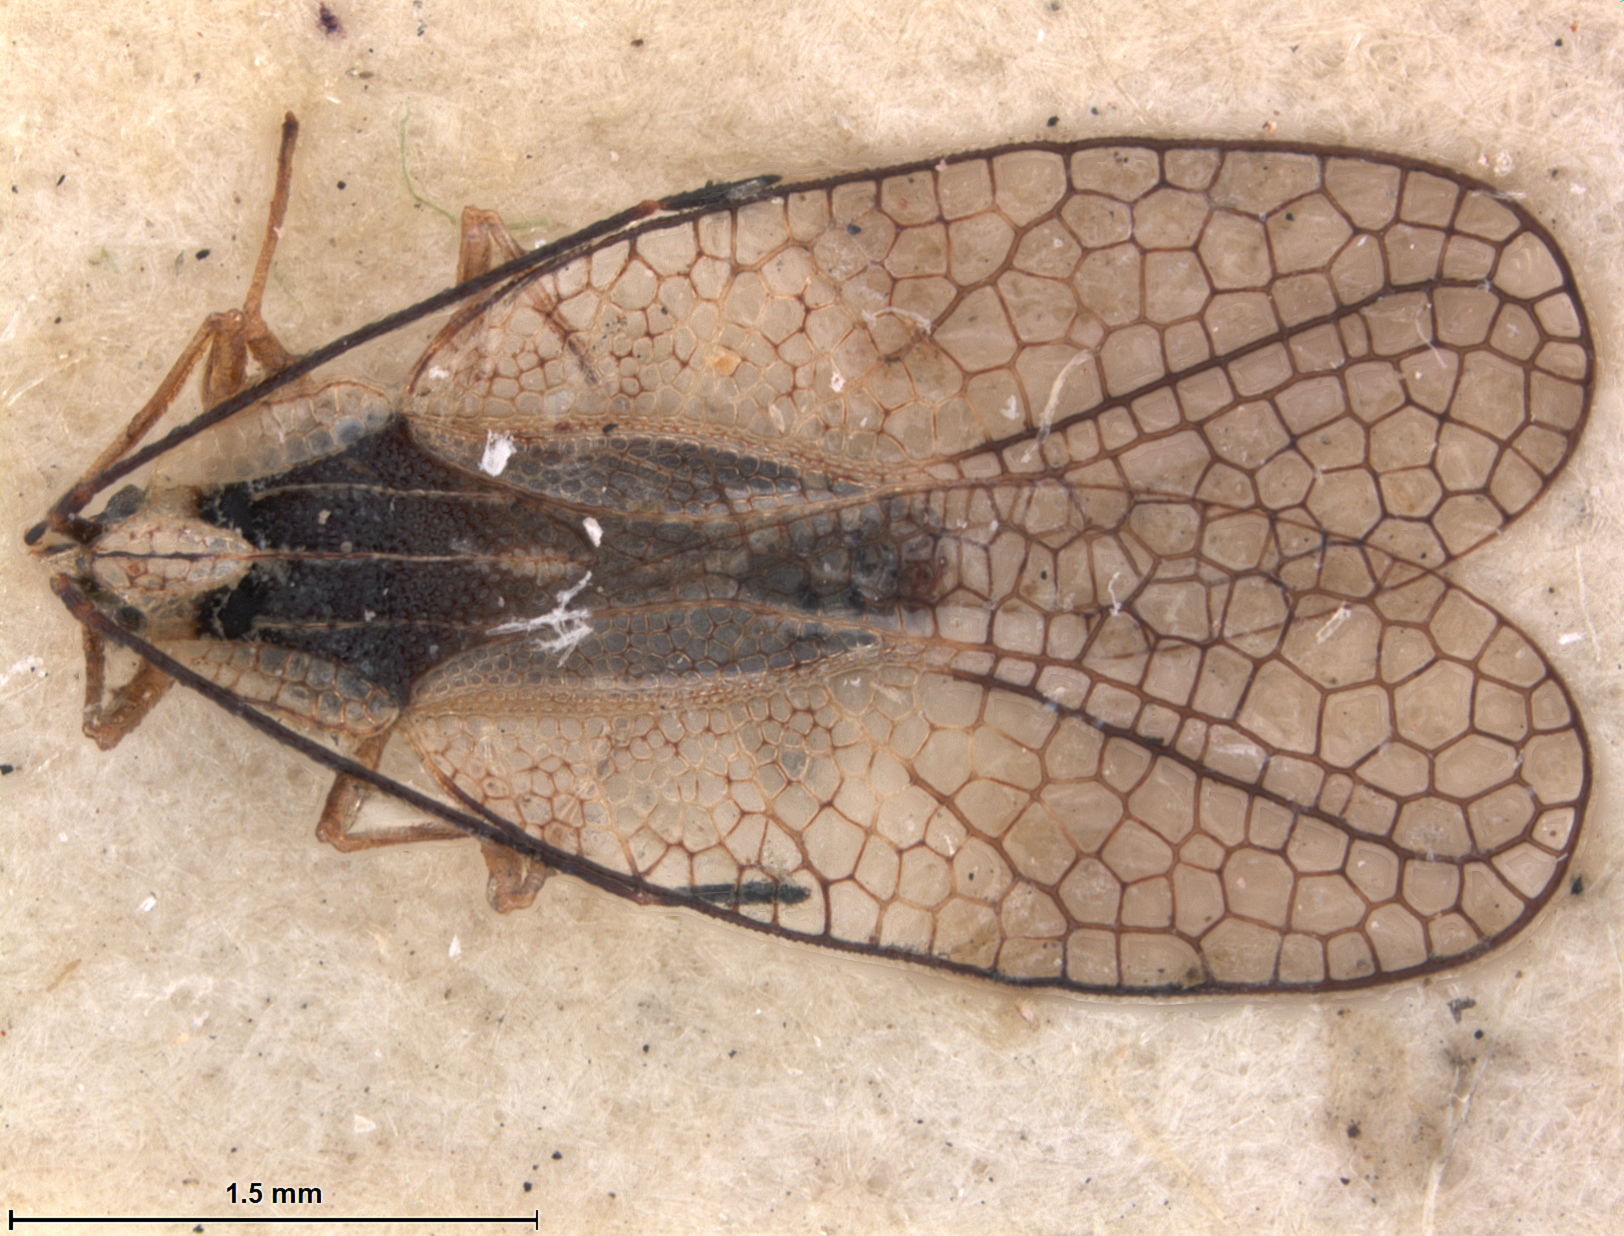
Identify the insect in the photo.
Leptodictya championi
